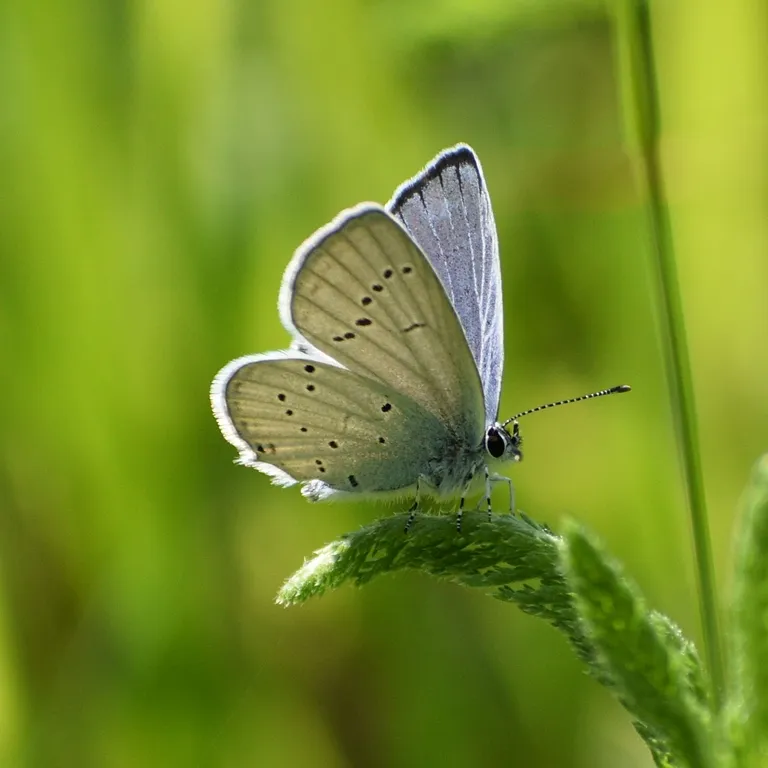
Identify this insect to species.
Cupido decolorata (also Elkalyce decolorata)
